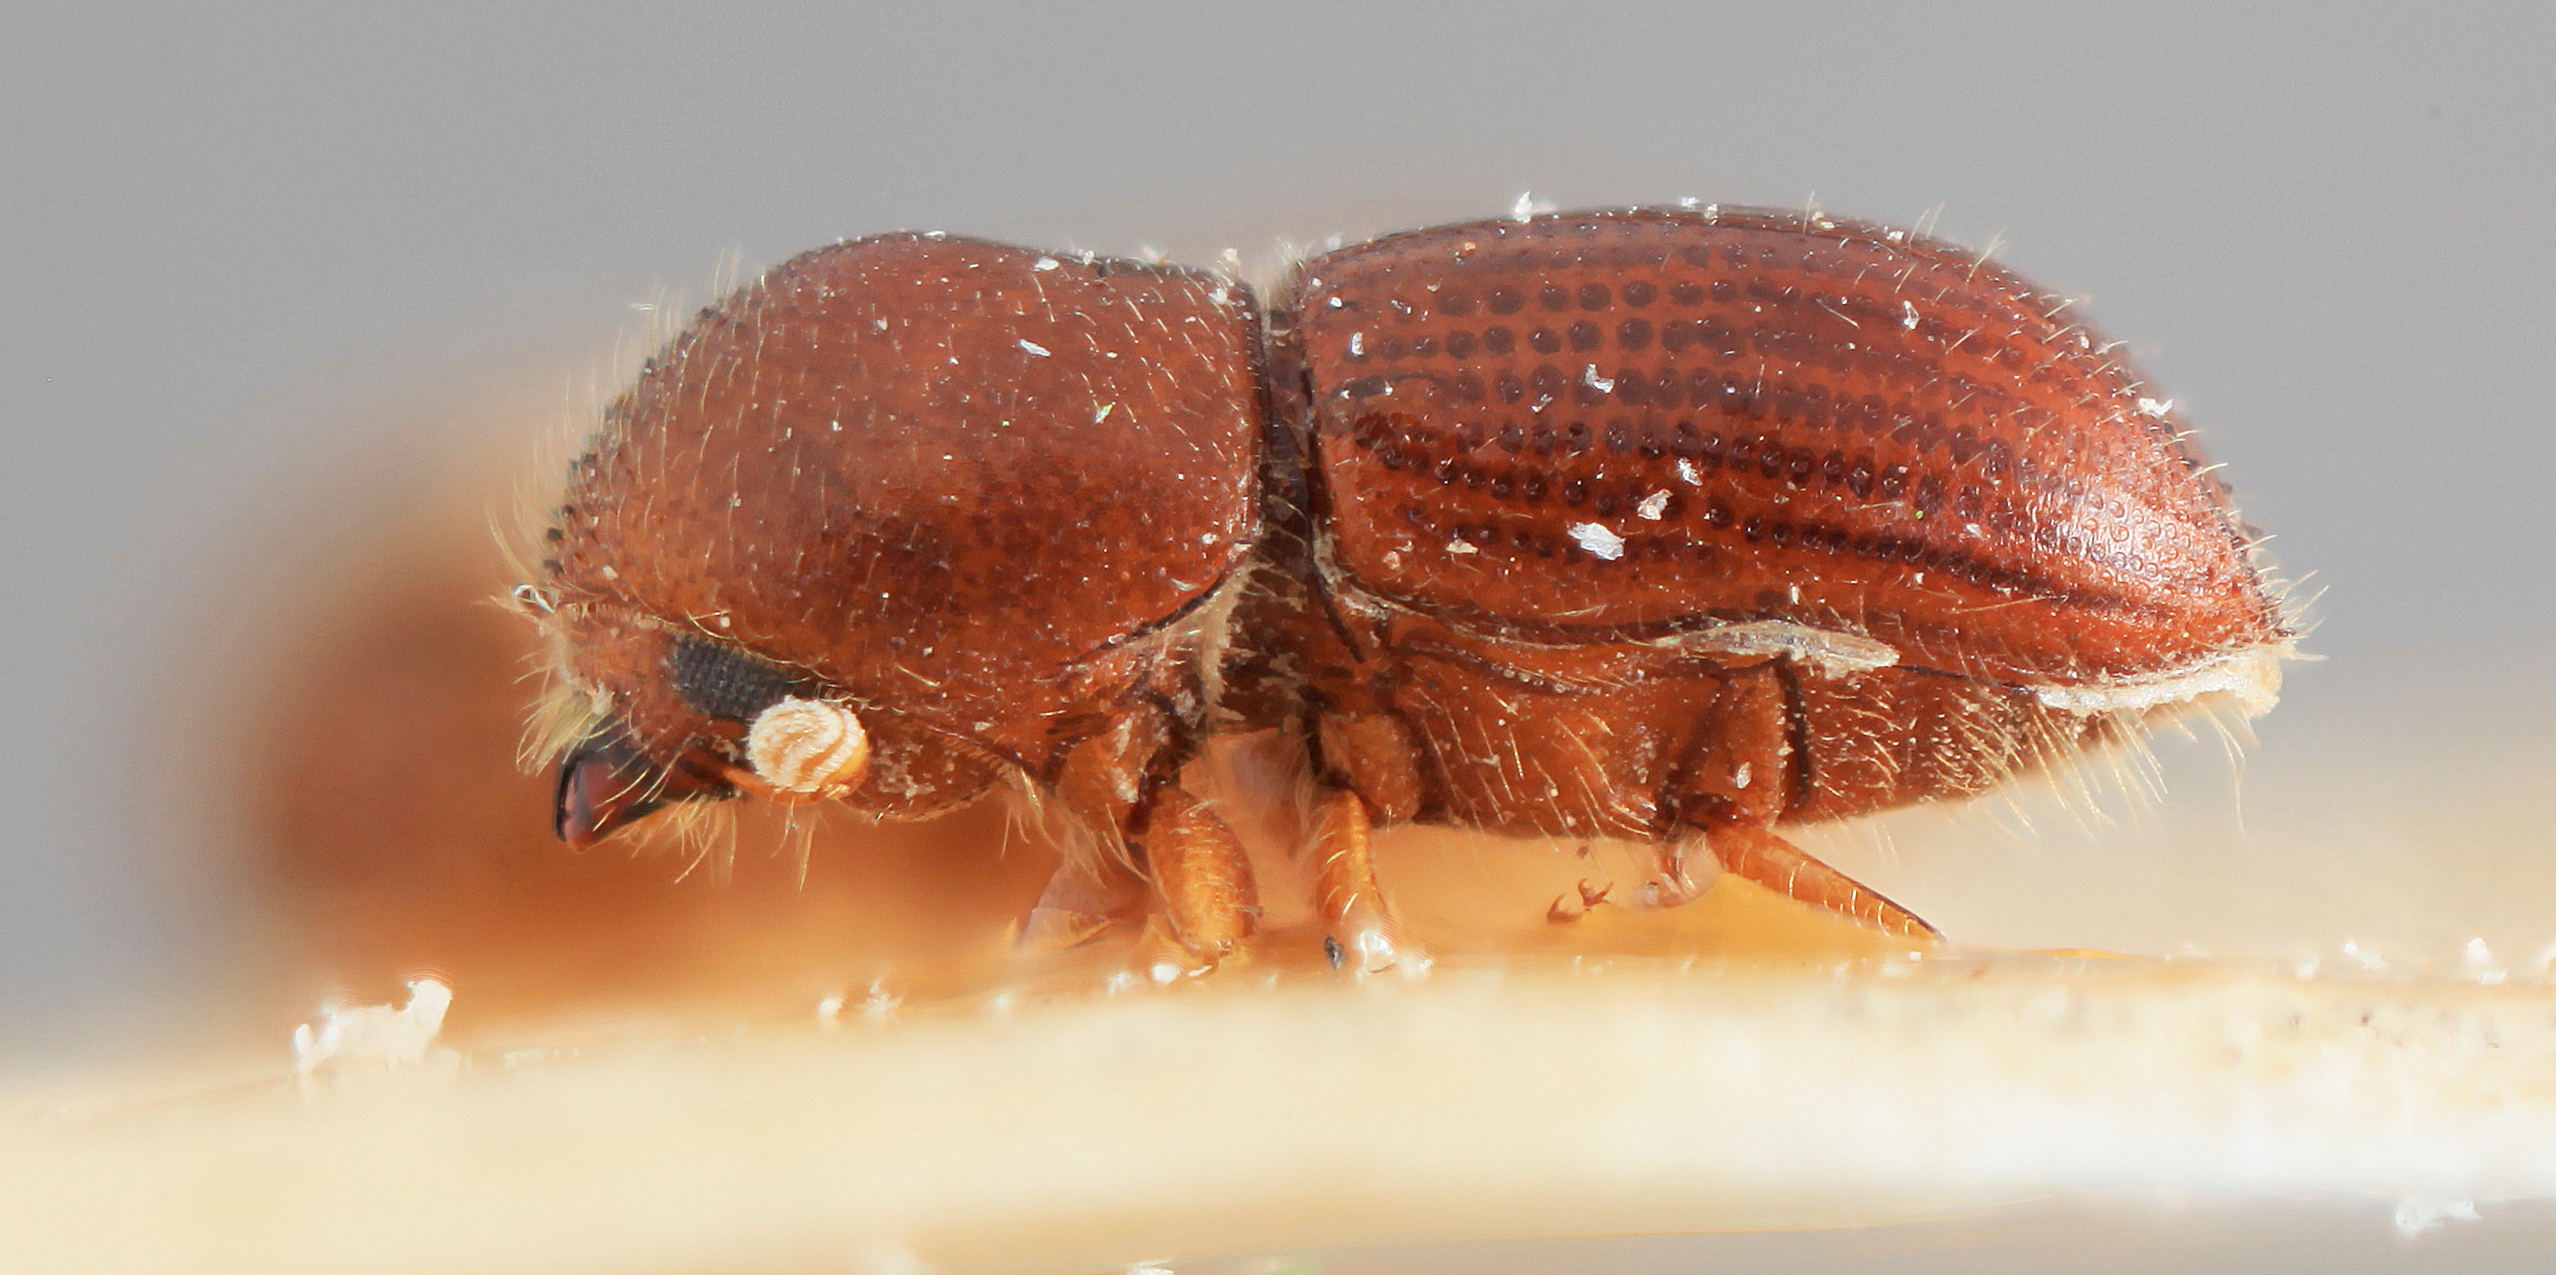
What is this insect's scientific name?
Coptoborus spicatus
